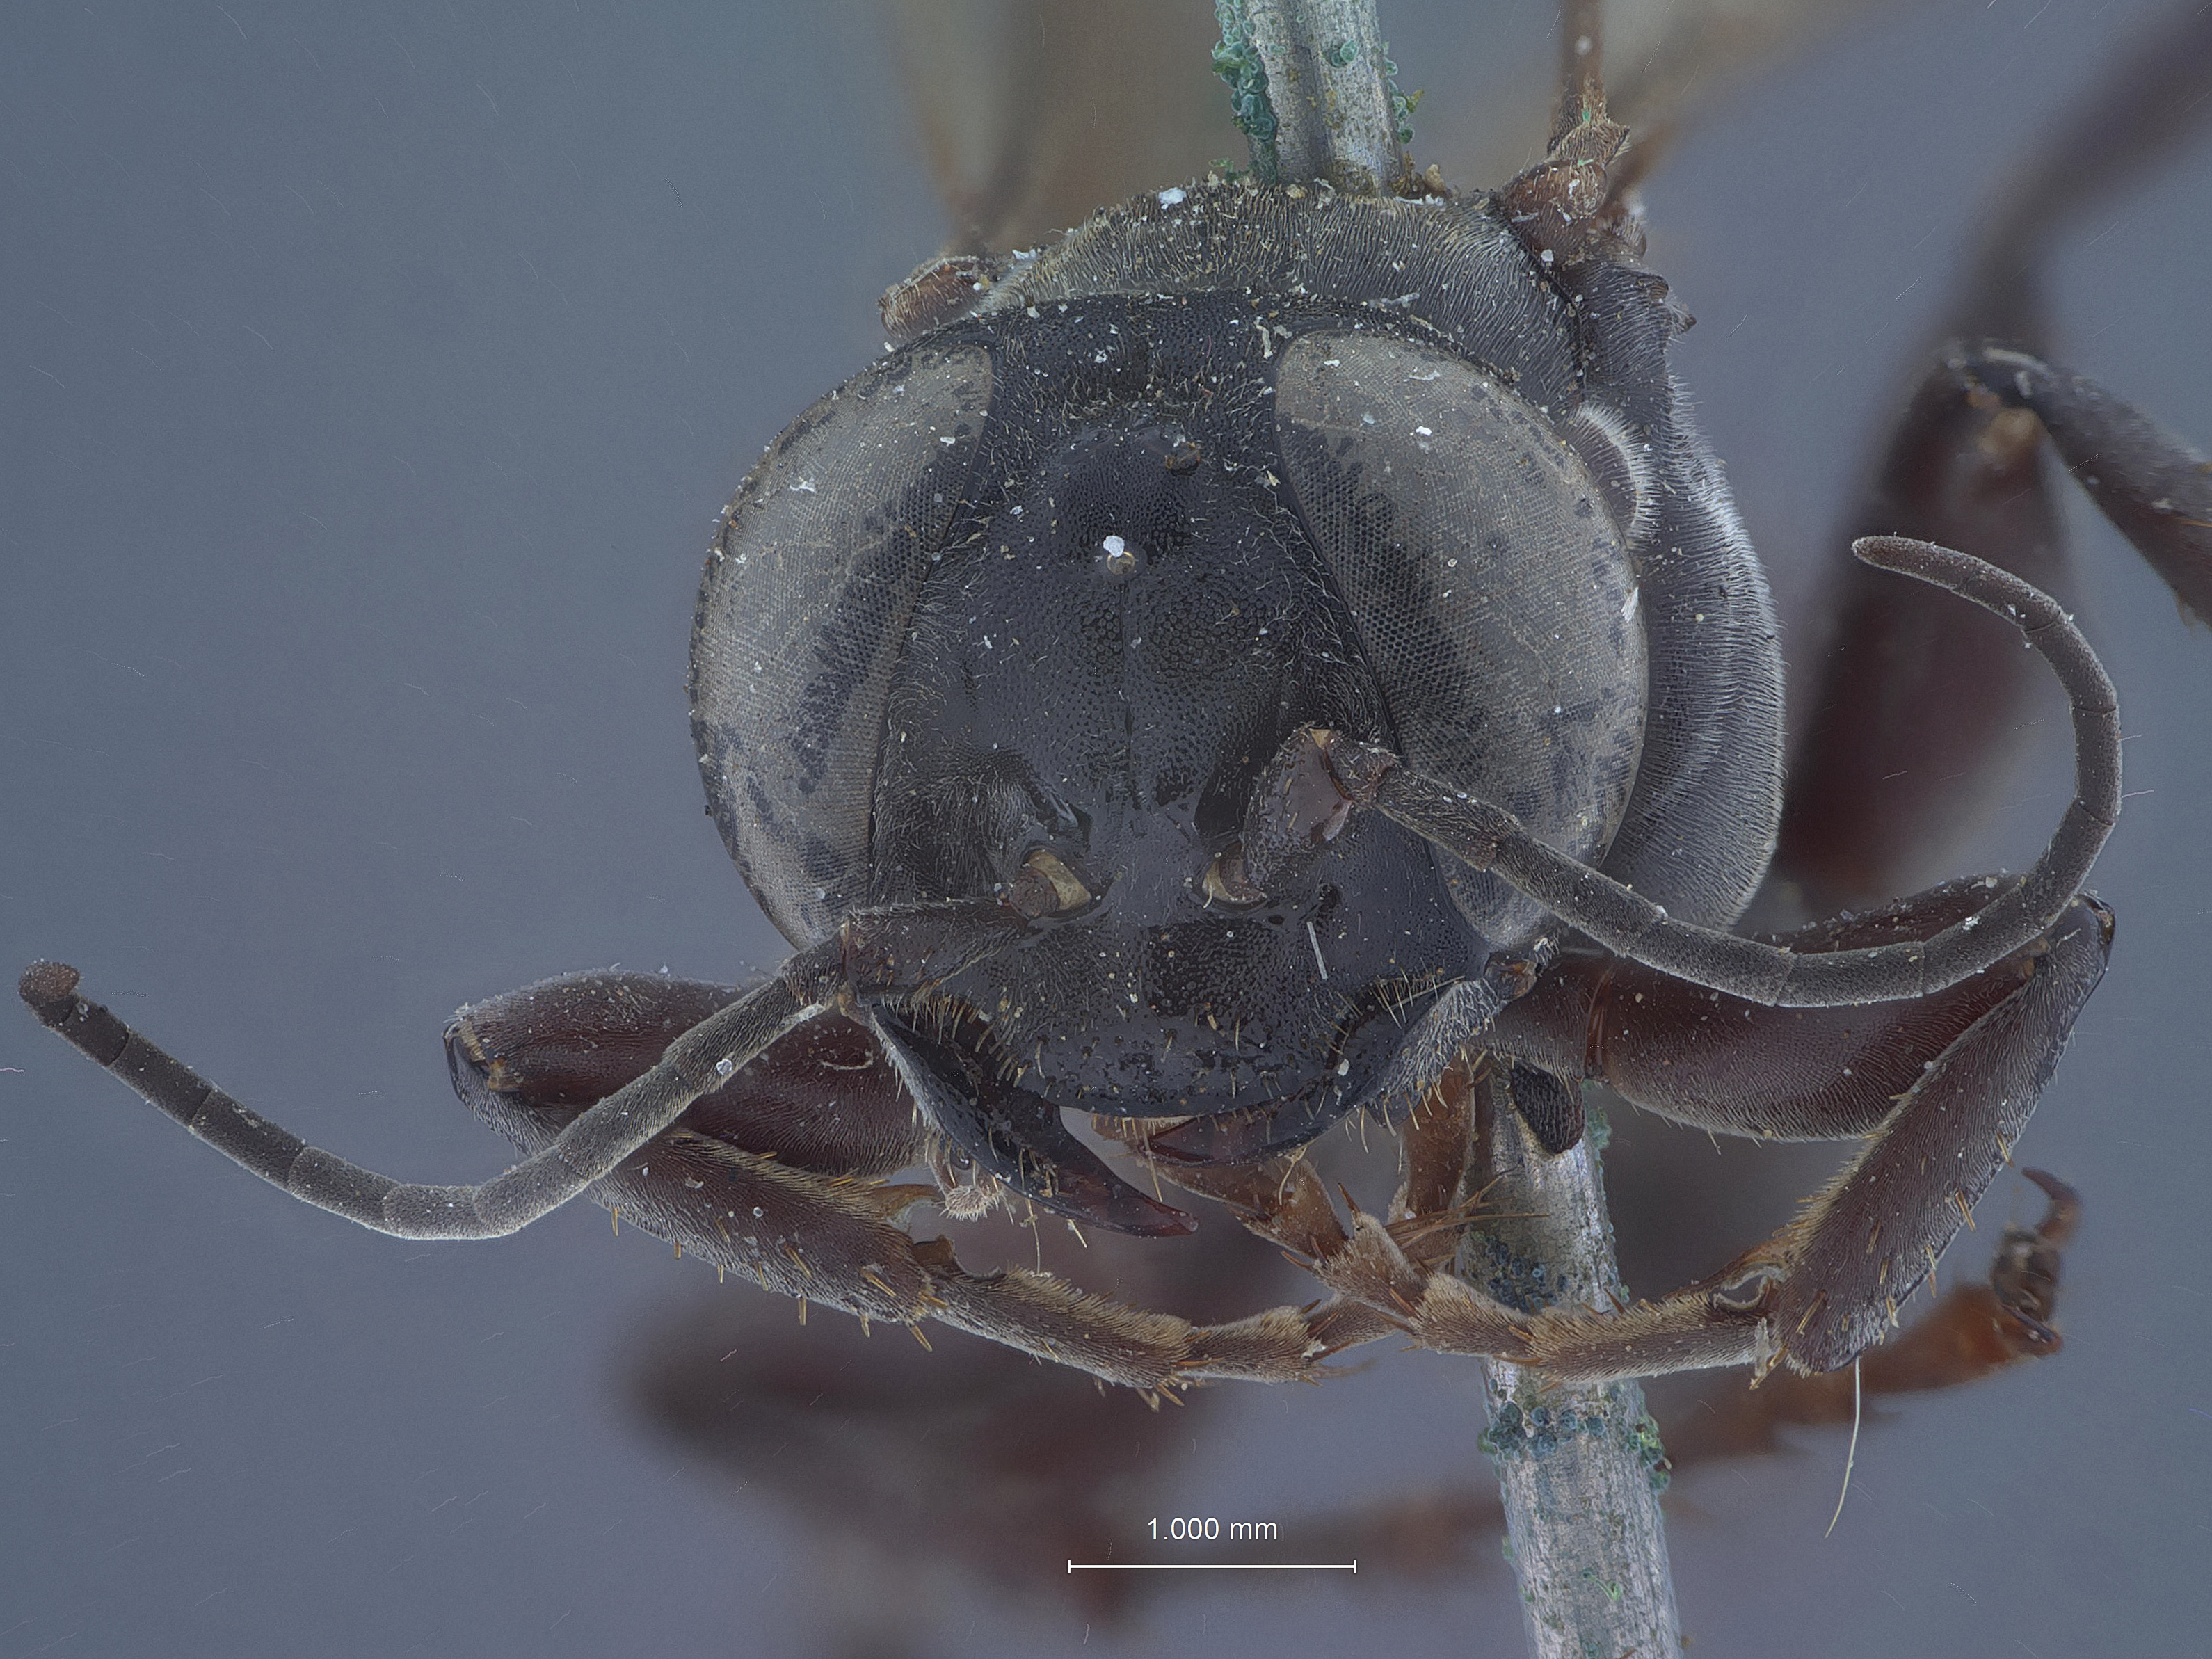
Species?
Larra punctifrons
